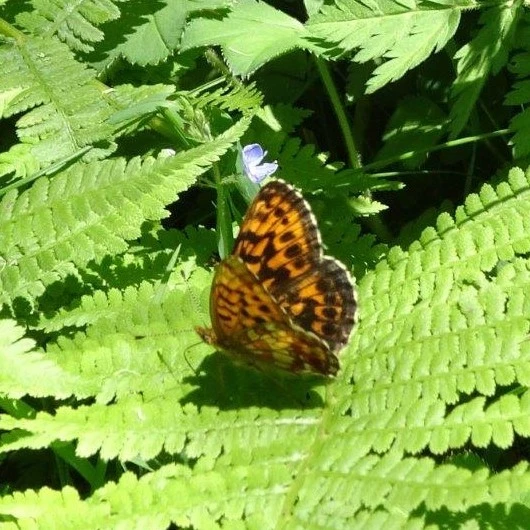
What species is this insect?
Boloria thore
